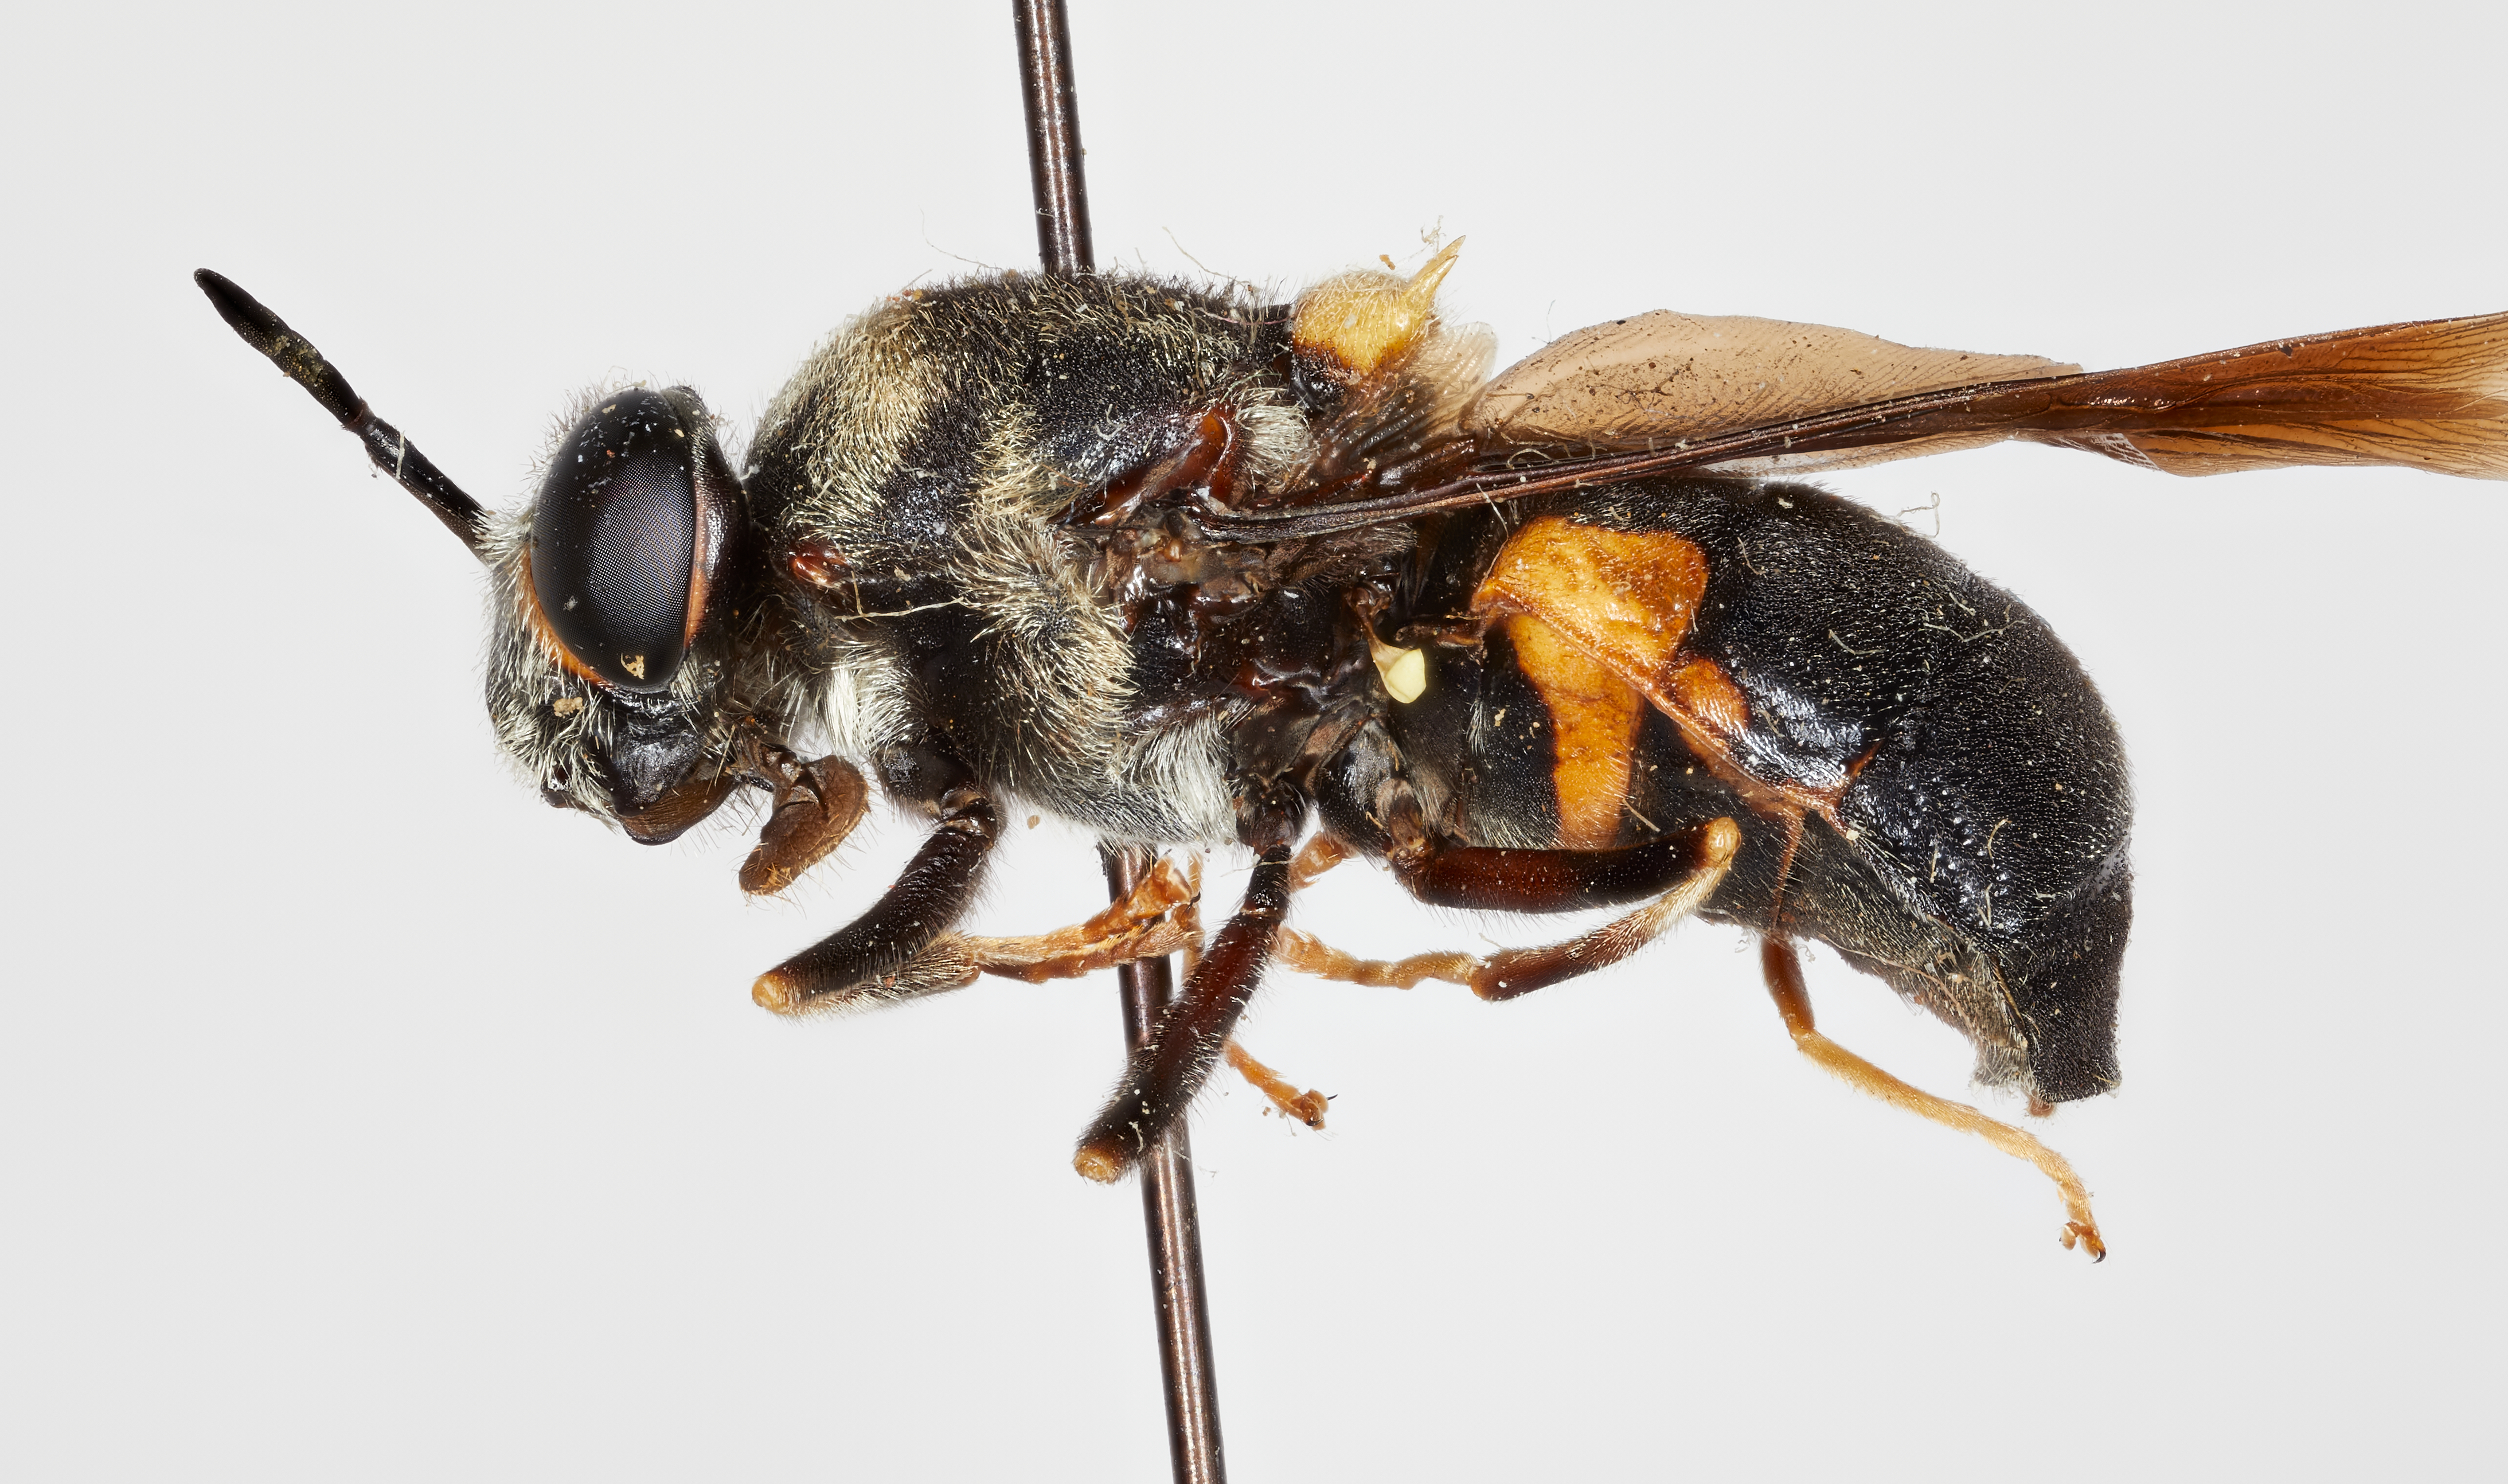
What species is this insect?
Stratiomys floridensis
